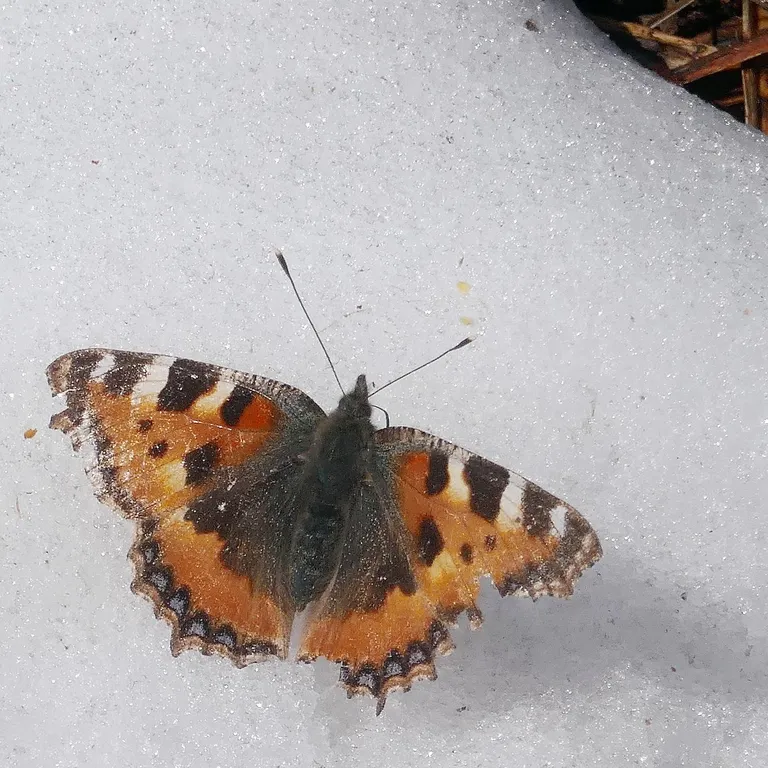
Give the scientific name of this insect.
Aglais urticae
